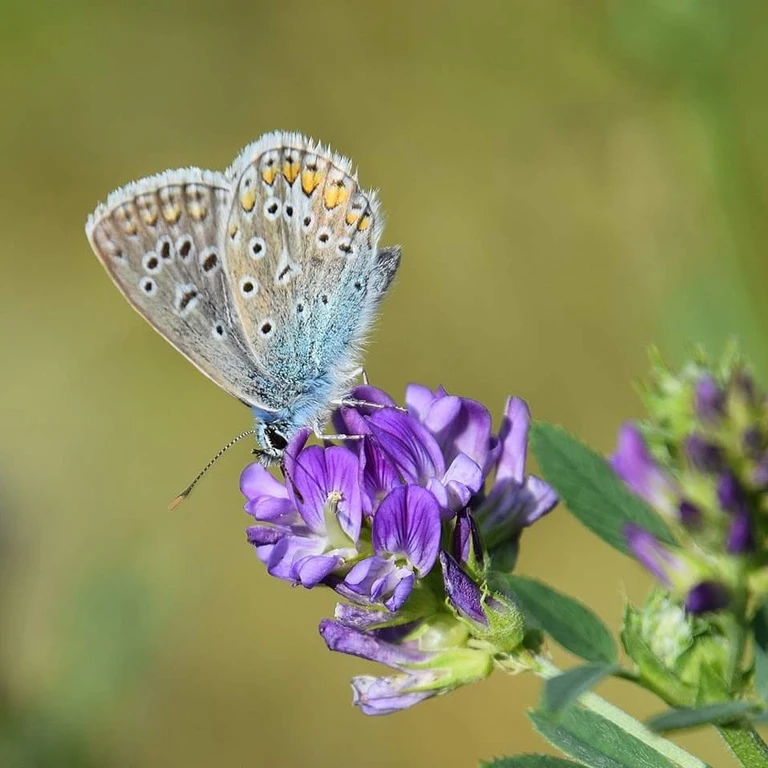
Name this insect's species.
Polyommatus icarus
